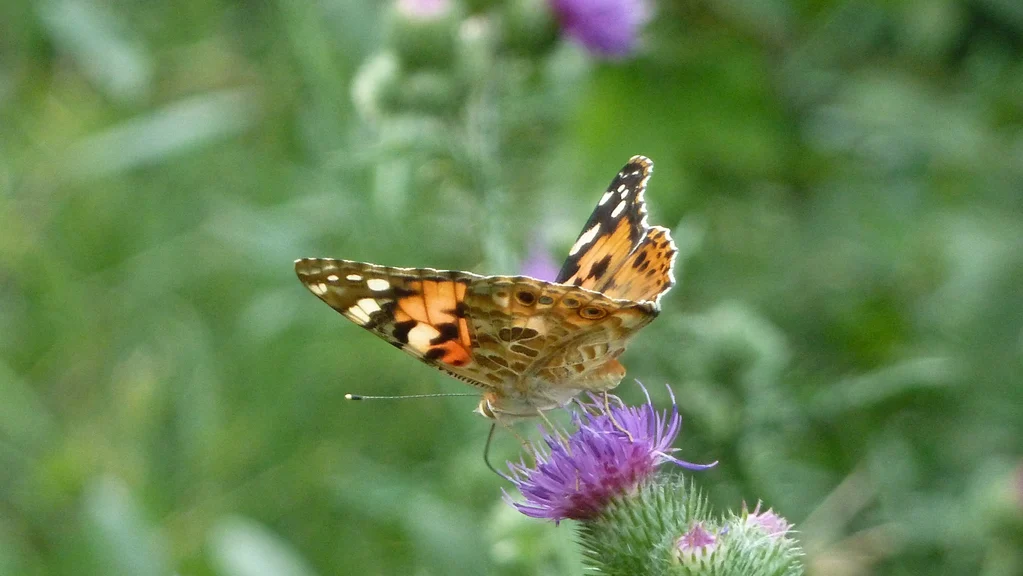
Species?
Vanessa cardui
